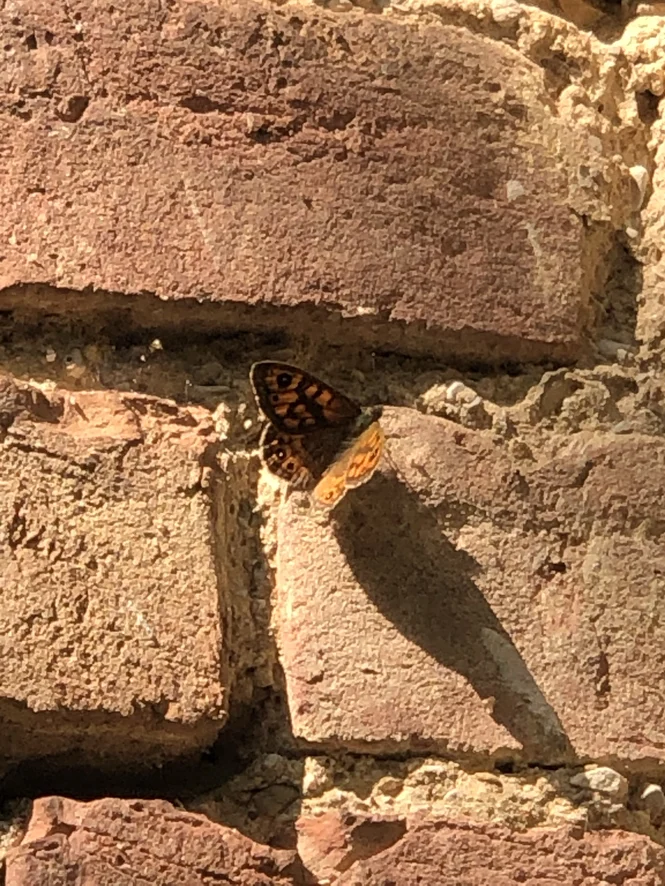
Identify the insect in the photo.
Lasiommata megera (also Pararge megera)
